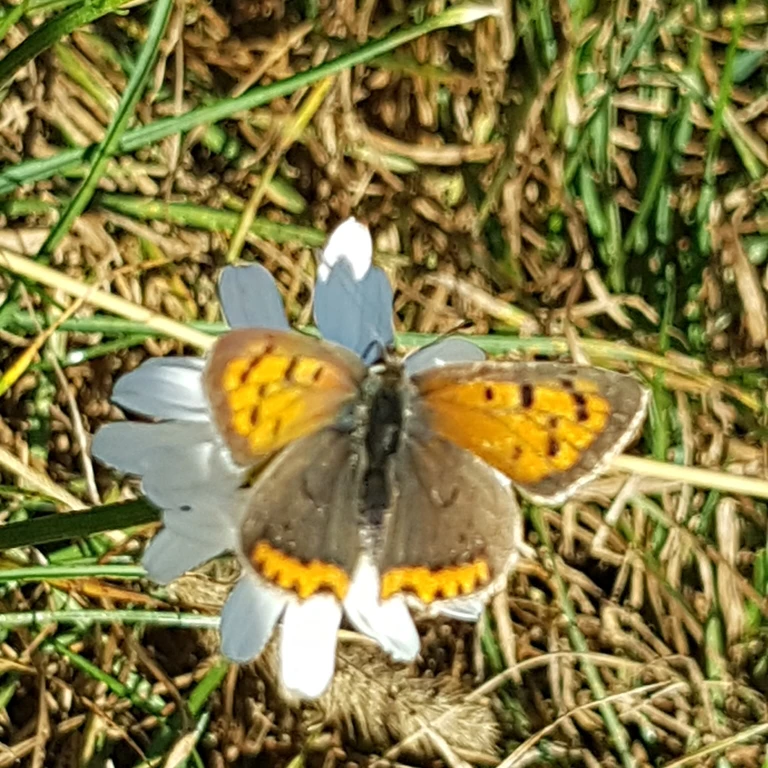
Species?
Lycaena phlaeas
